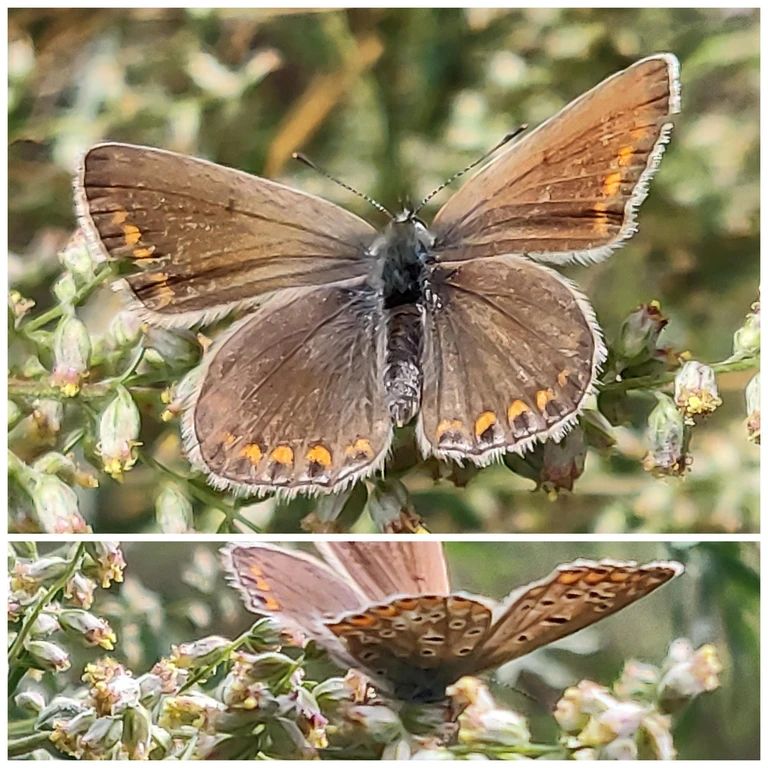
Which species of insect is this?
Polyommatus icarus
